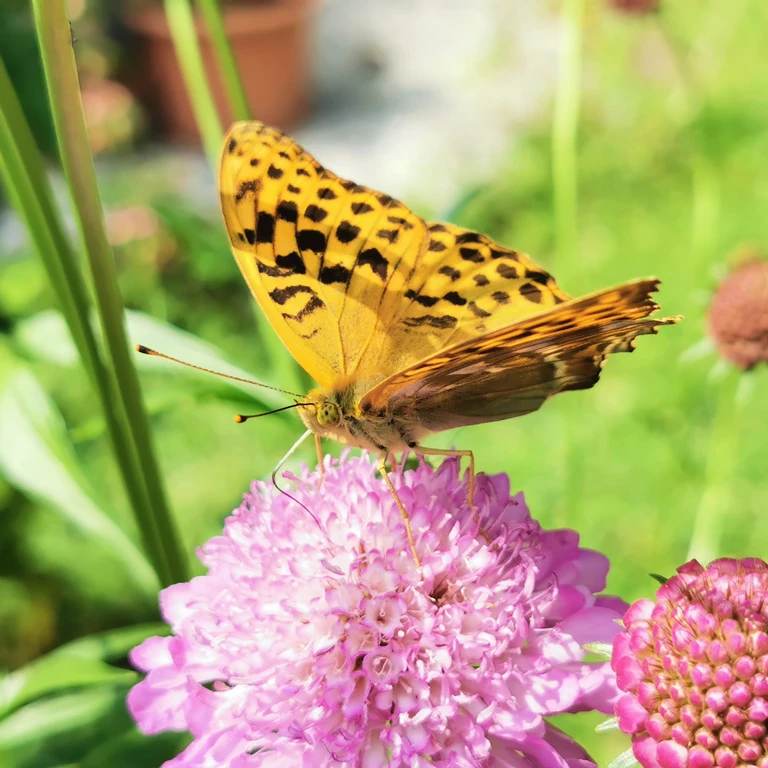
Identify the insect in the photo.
Argynnis paphia
